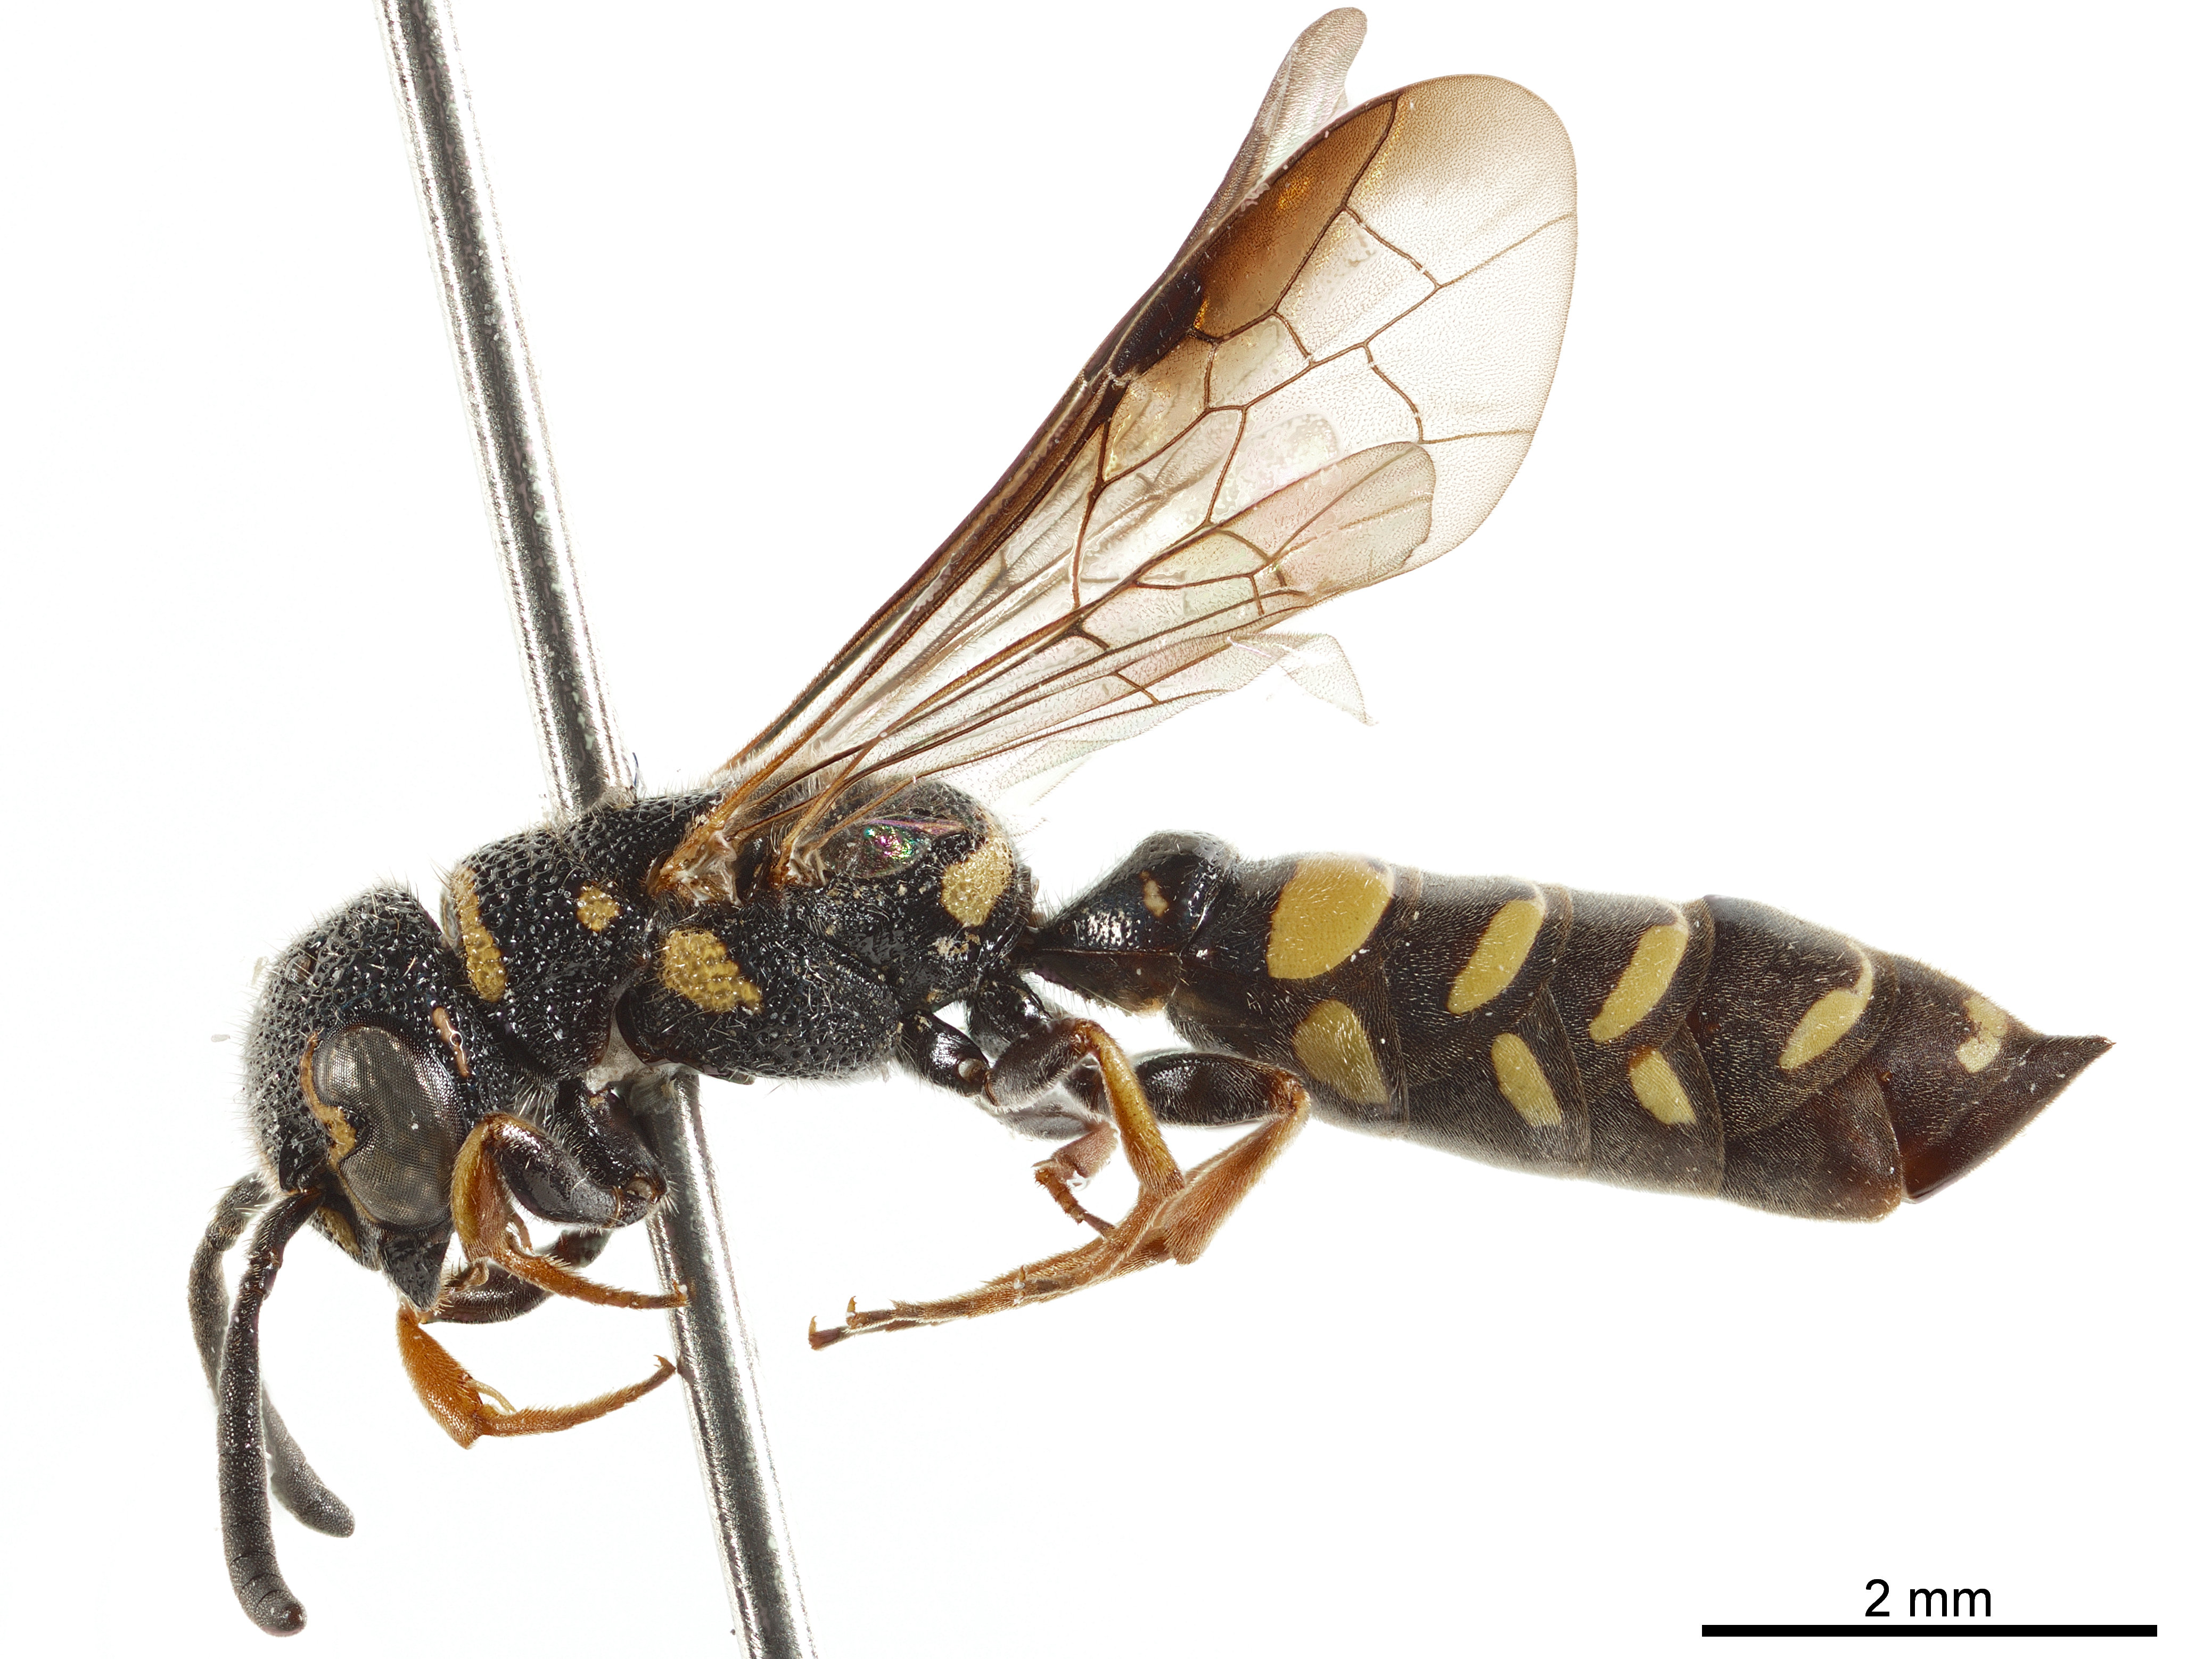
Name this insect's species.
Bechtelia louisi
